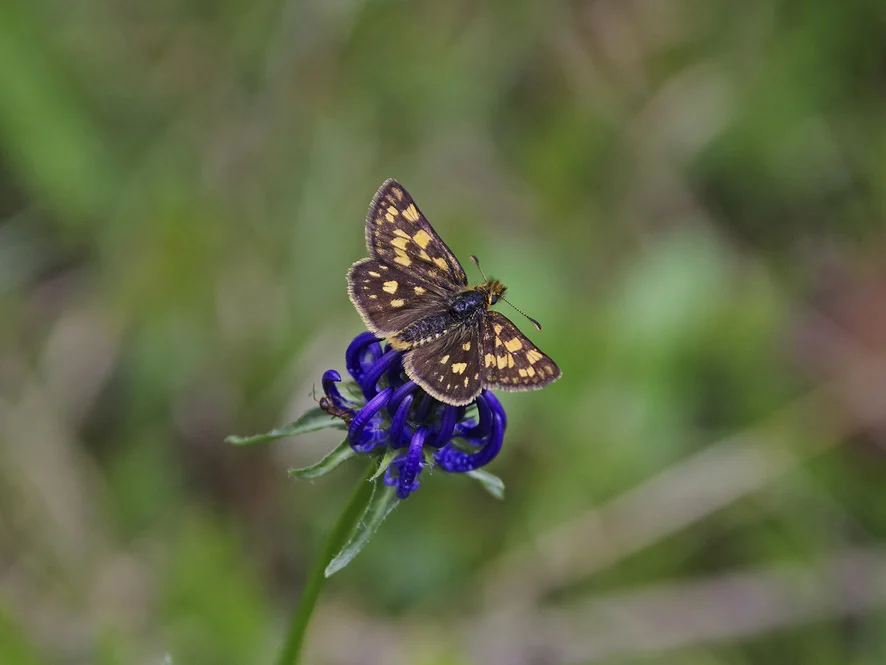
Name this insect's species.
Carterocephalus palaemon
